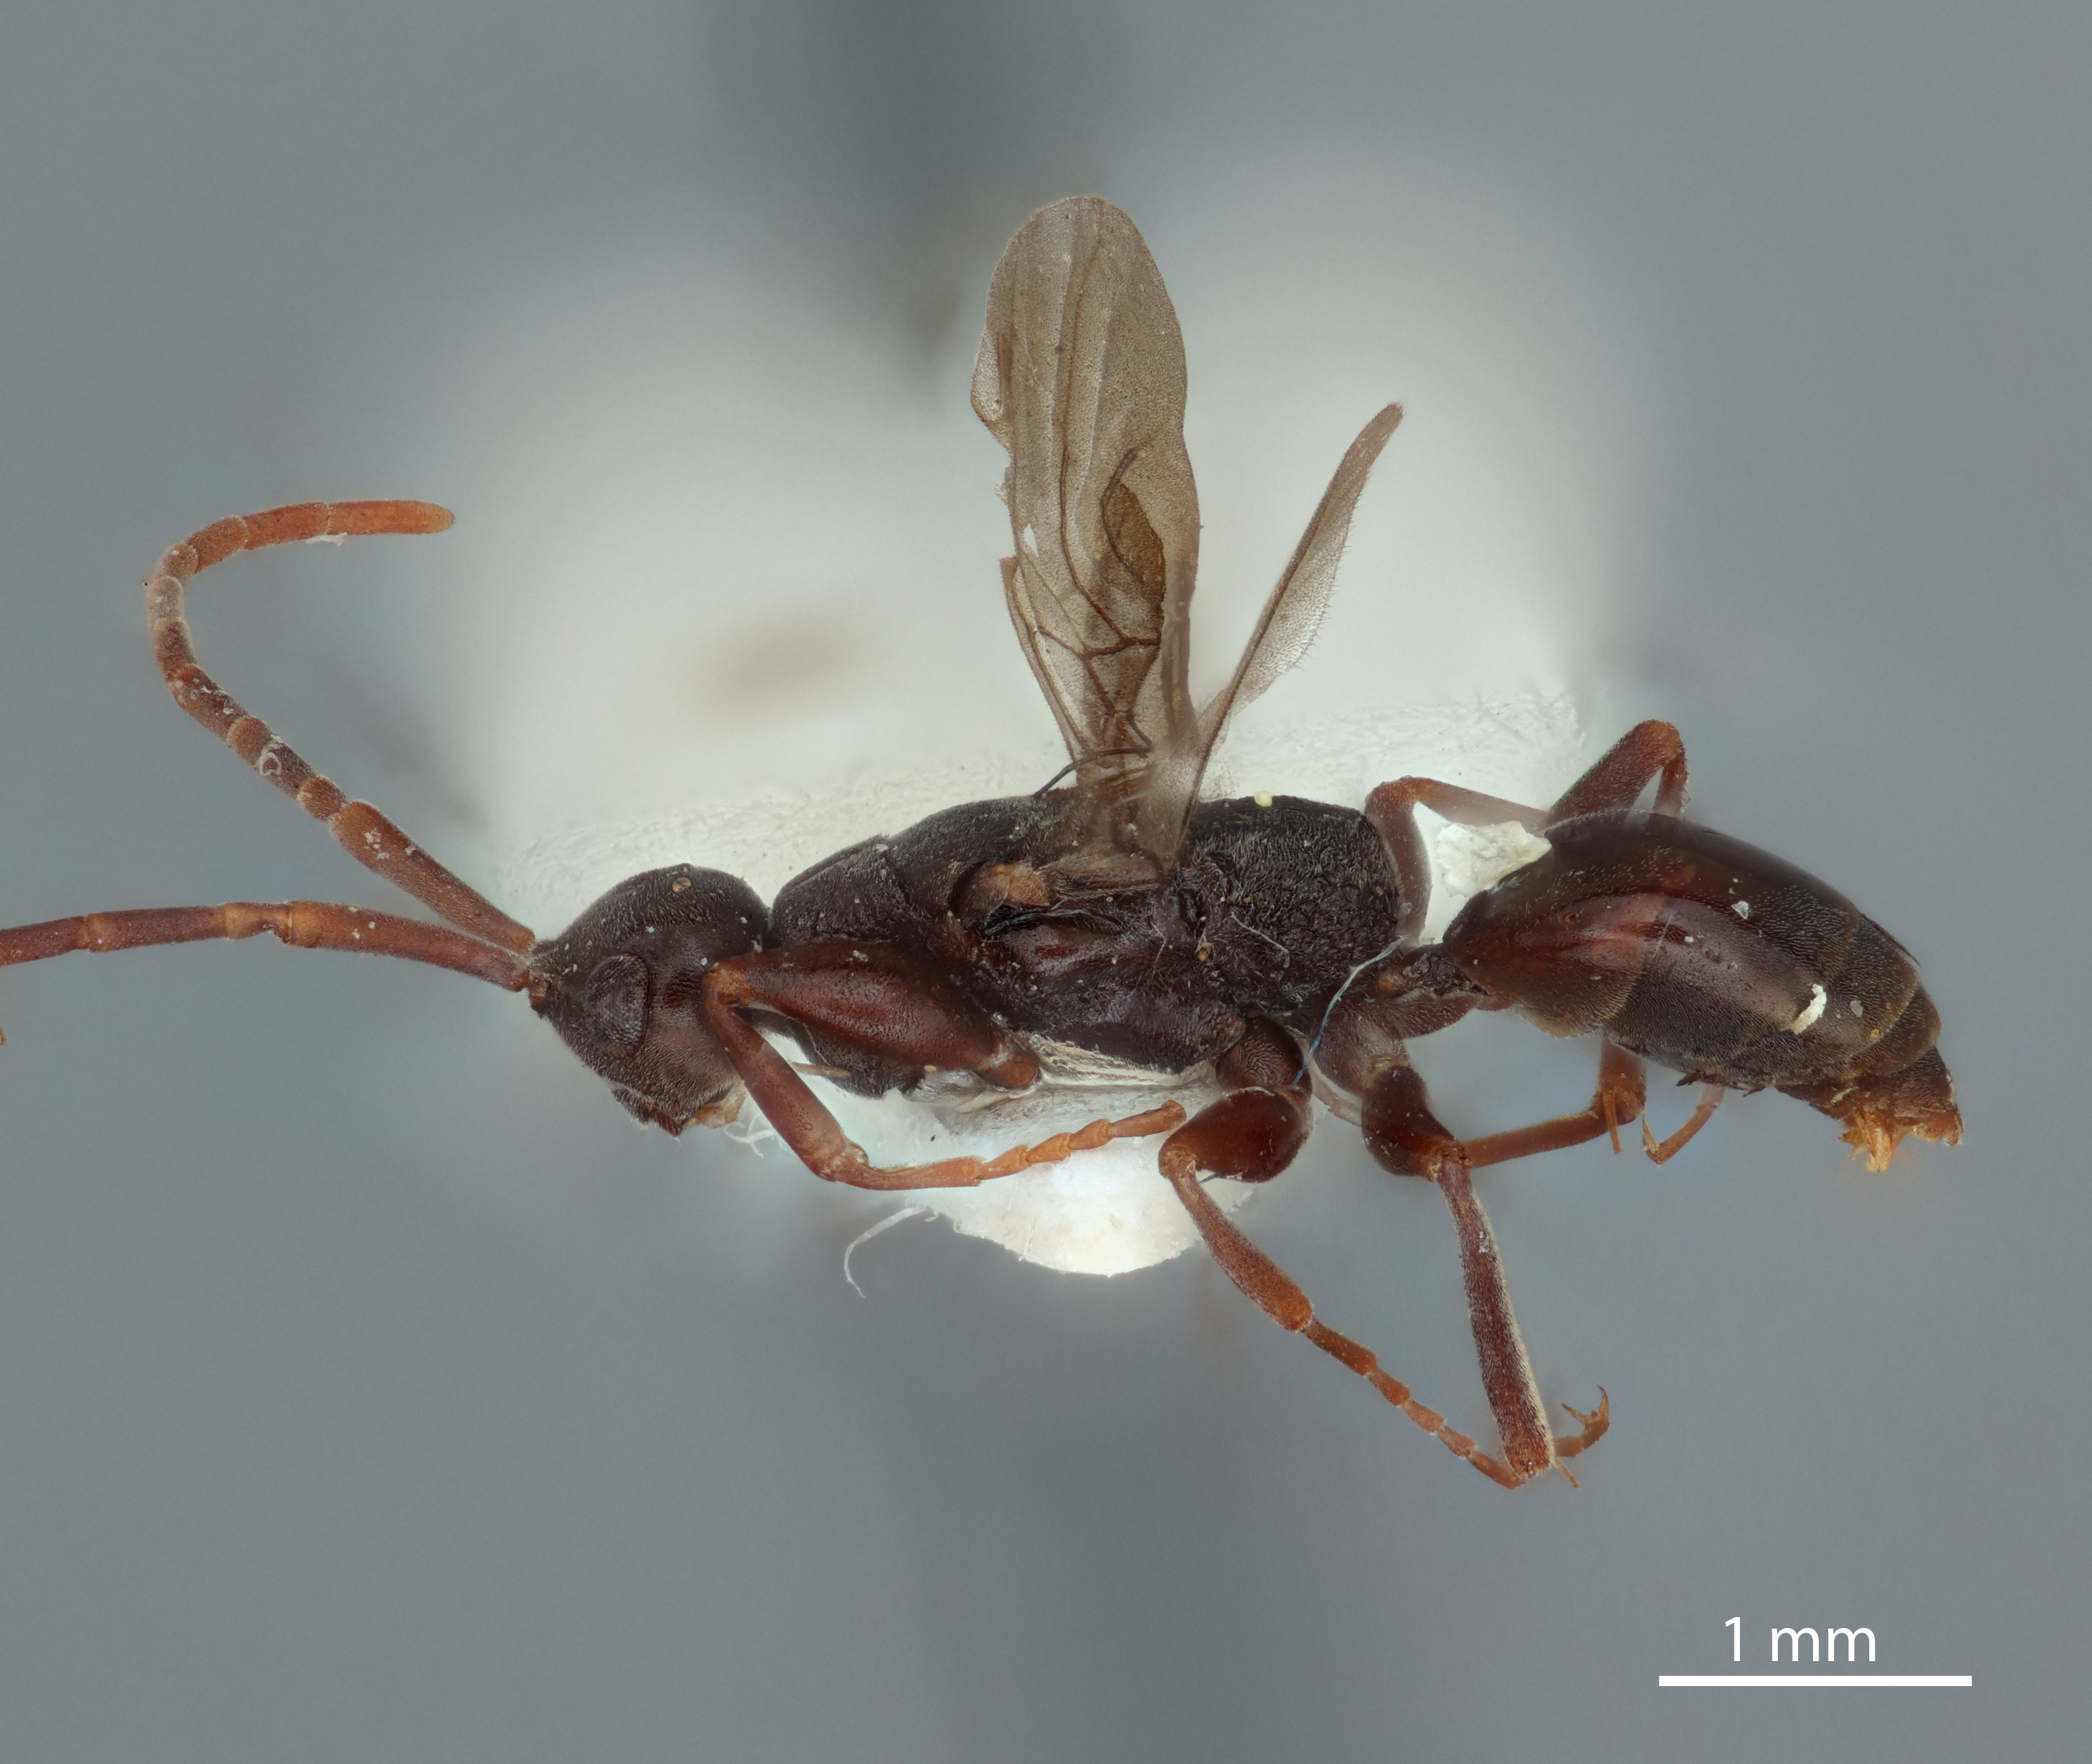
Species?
Ampulicomorpha confusa
